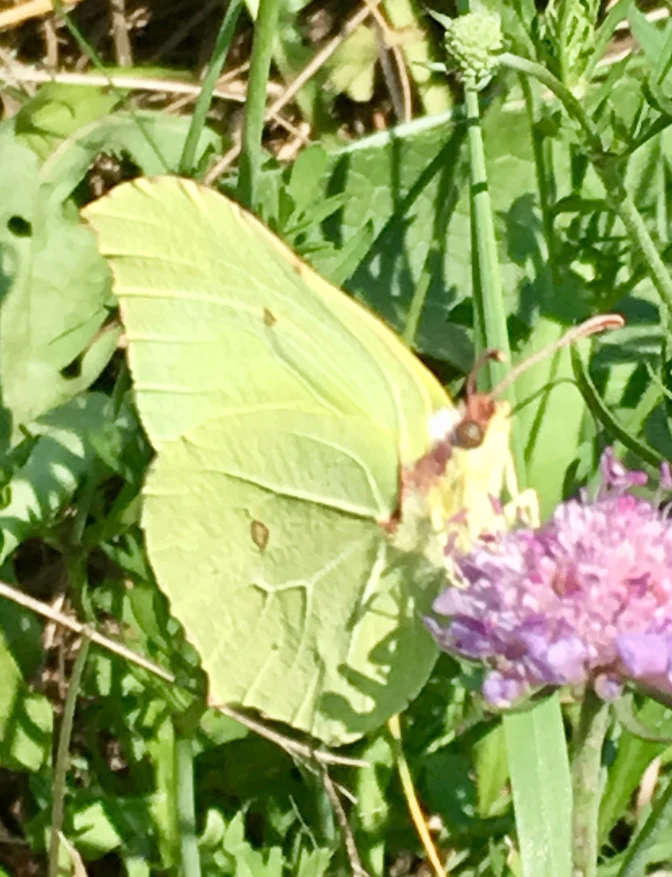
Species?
Gonepteryx rhamni
